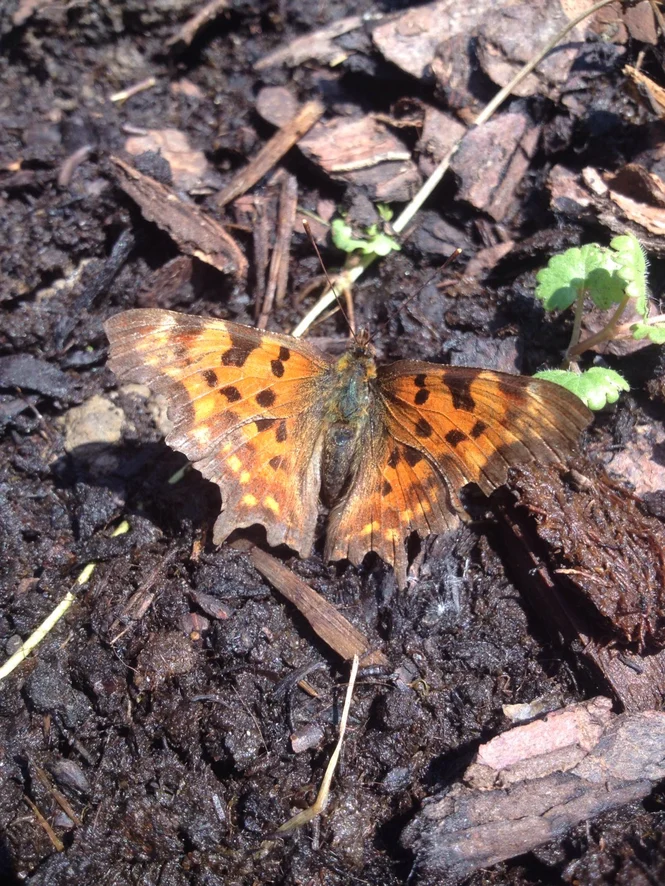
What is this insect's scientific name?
Polygonia c-album
